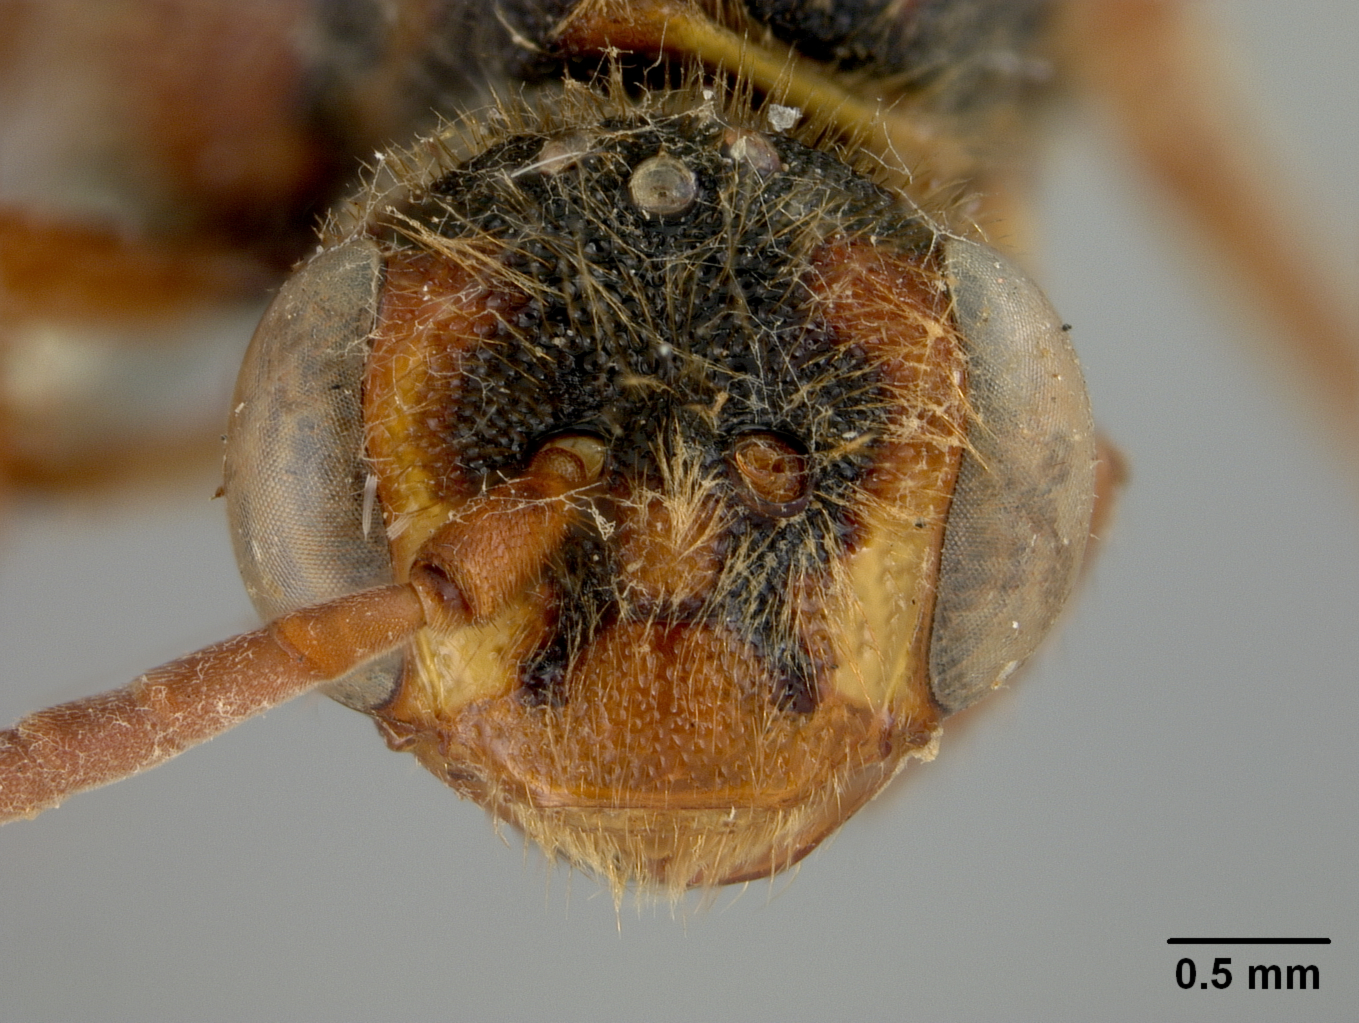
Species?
Nomada maculifrons
